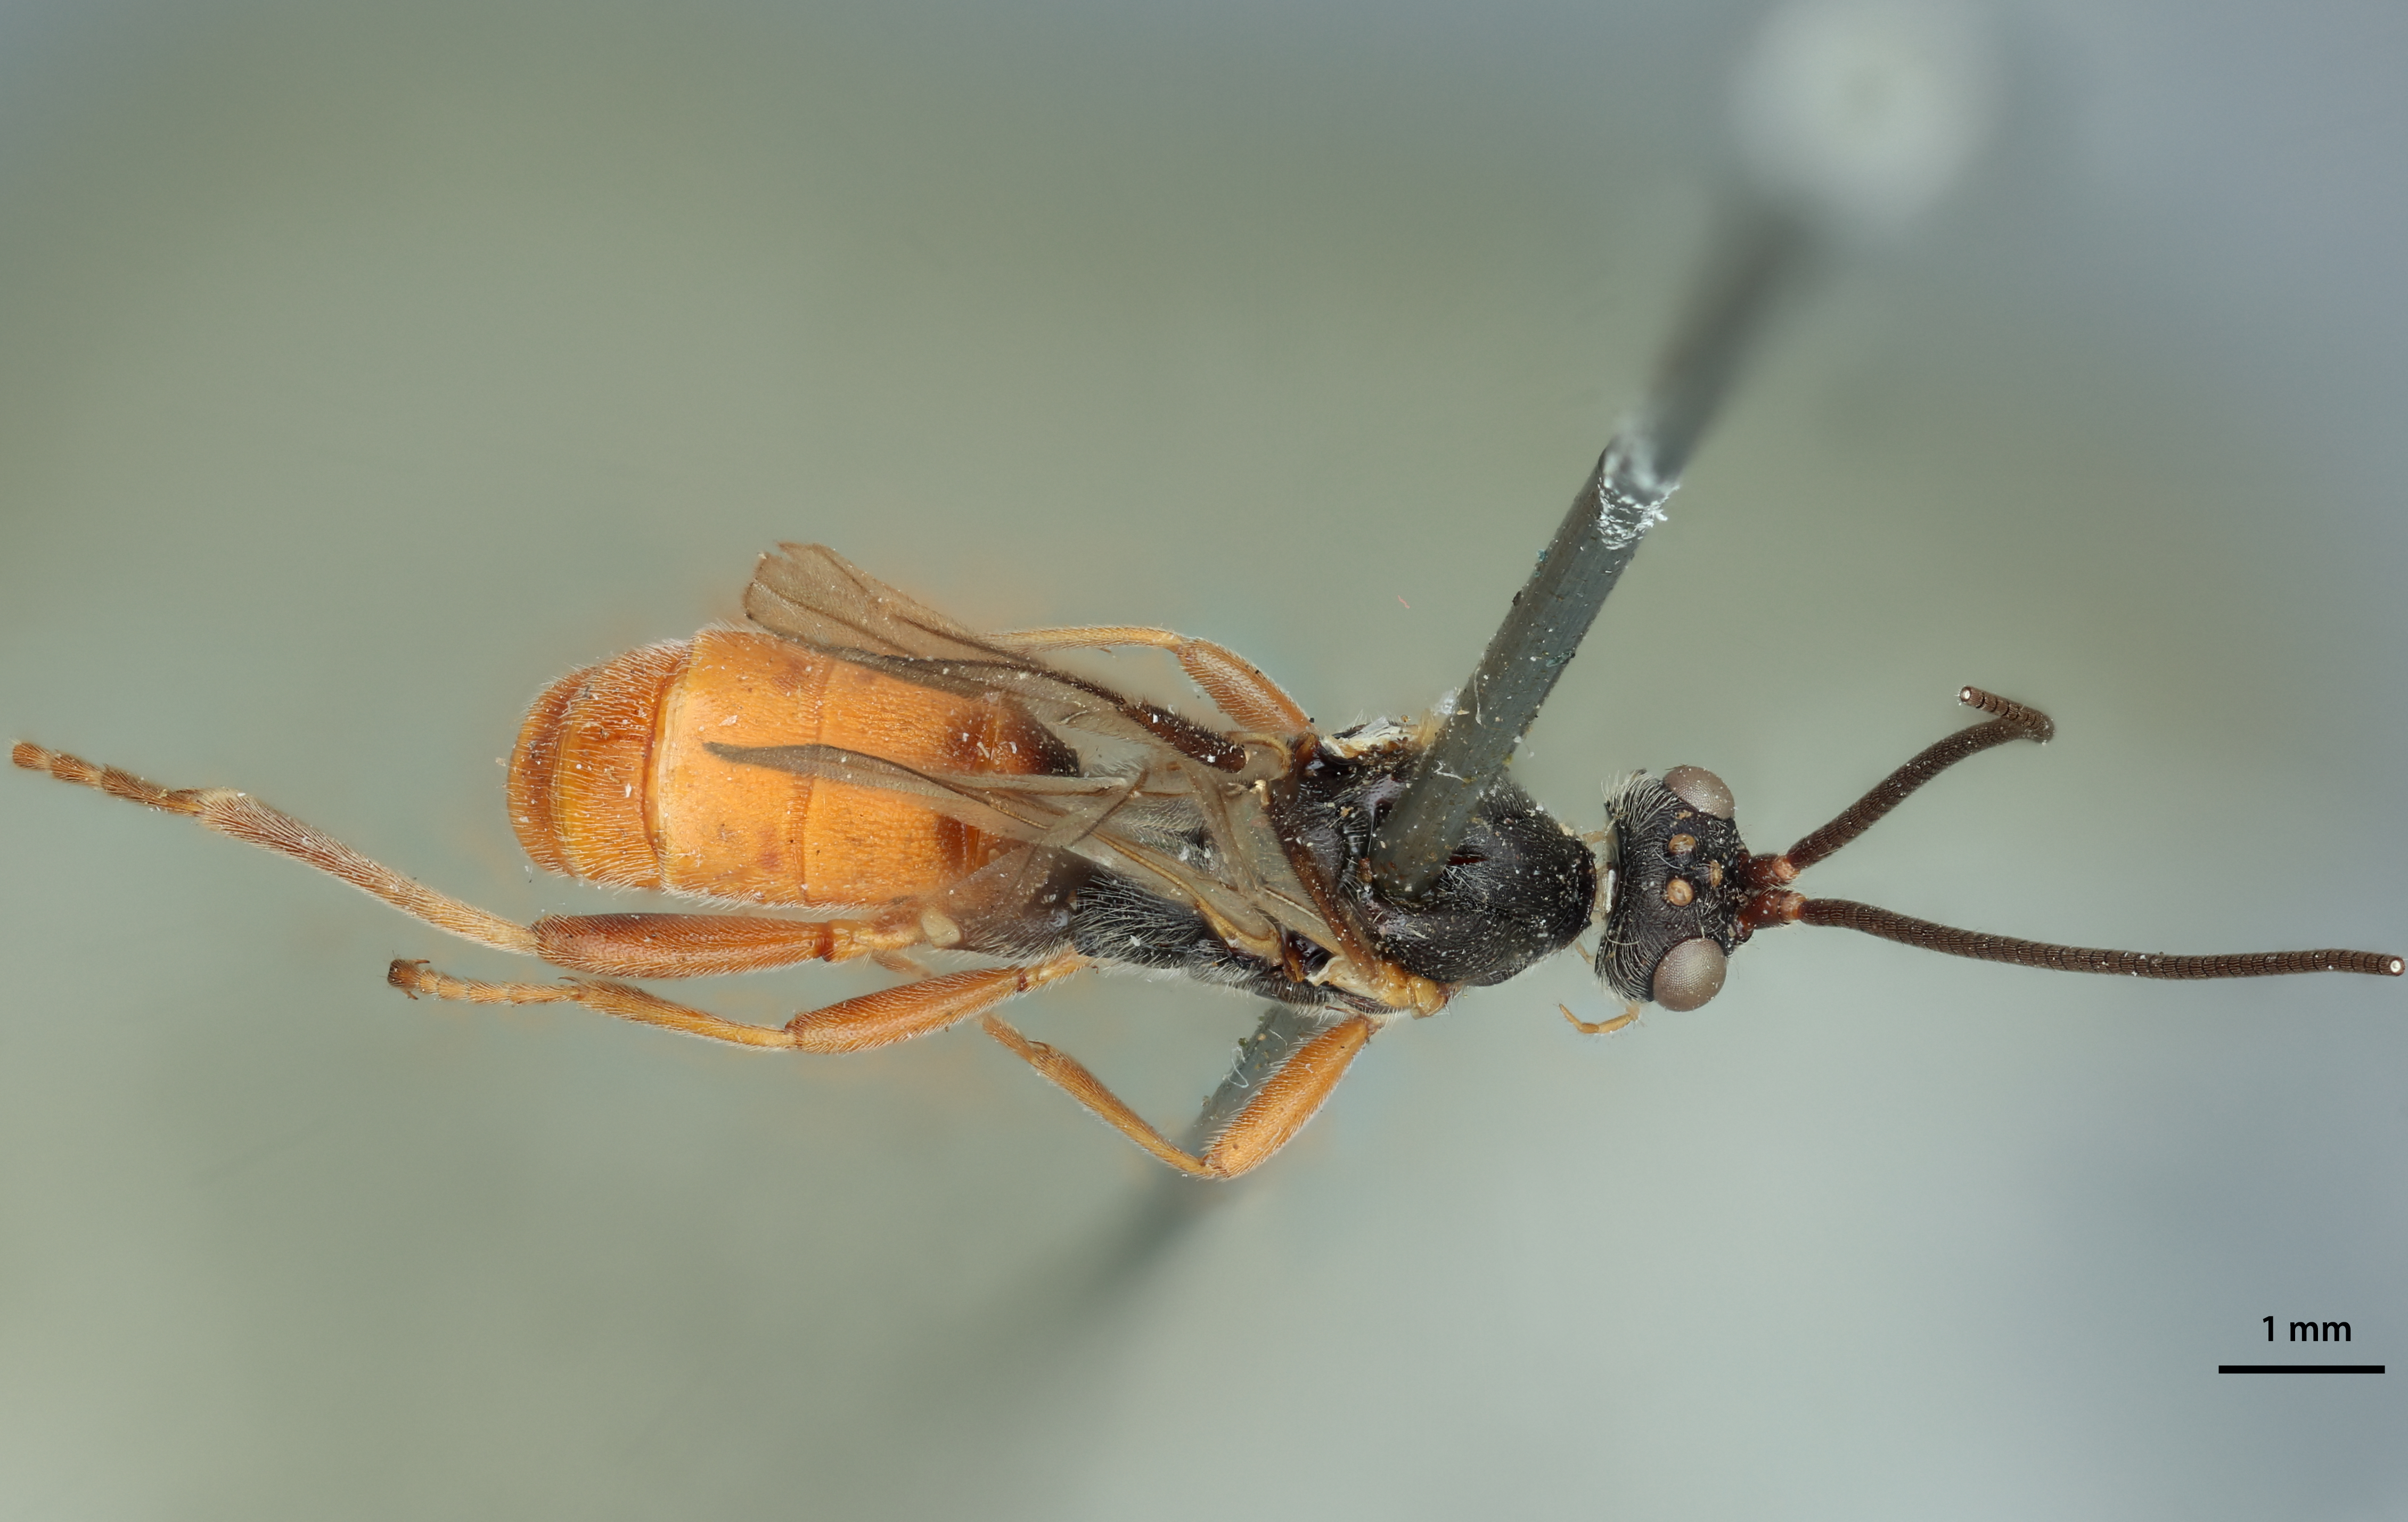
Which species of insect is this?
Phogas carinatus
